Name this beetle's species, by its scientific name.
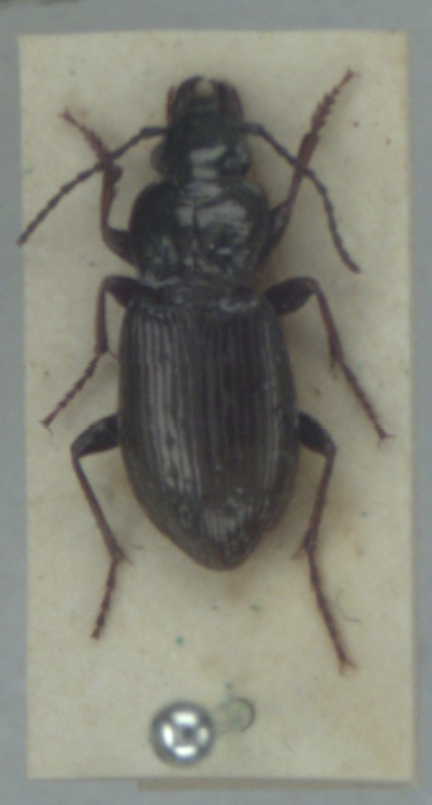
Pterostichus oblongopunctatus
